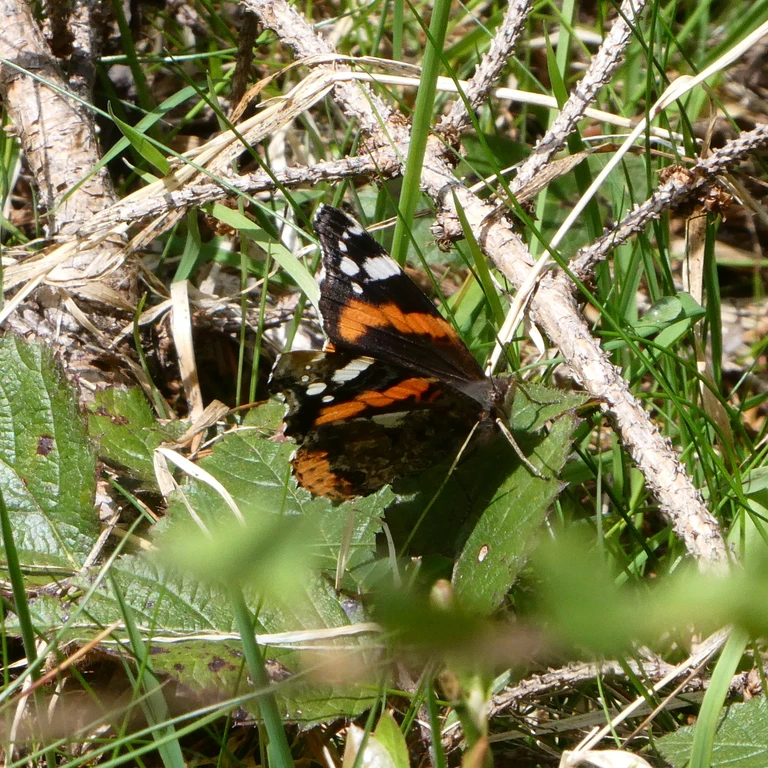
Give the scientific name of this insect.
Vanessa atalanta
